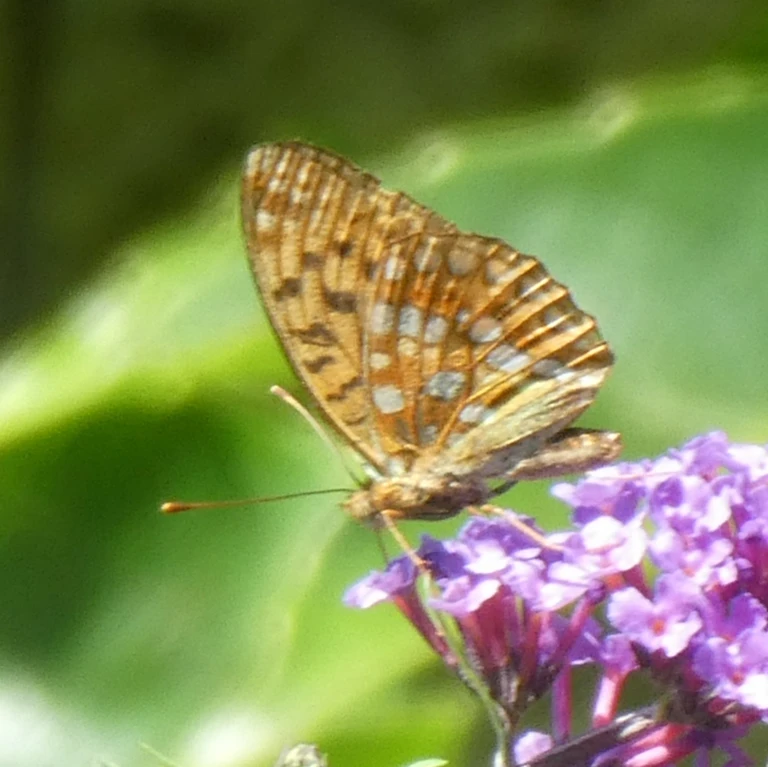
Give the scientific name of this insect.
Fabriciana adippe
